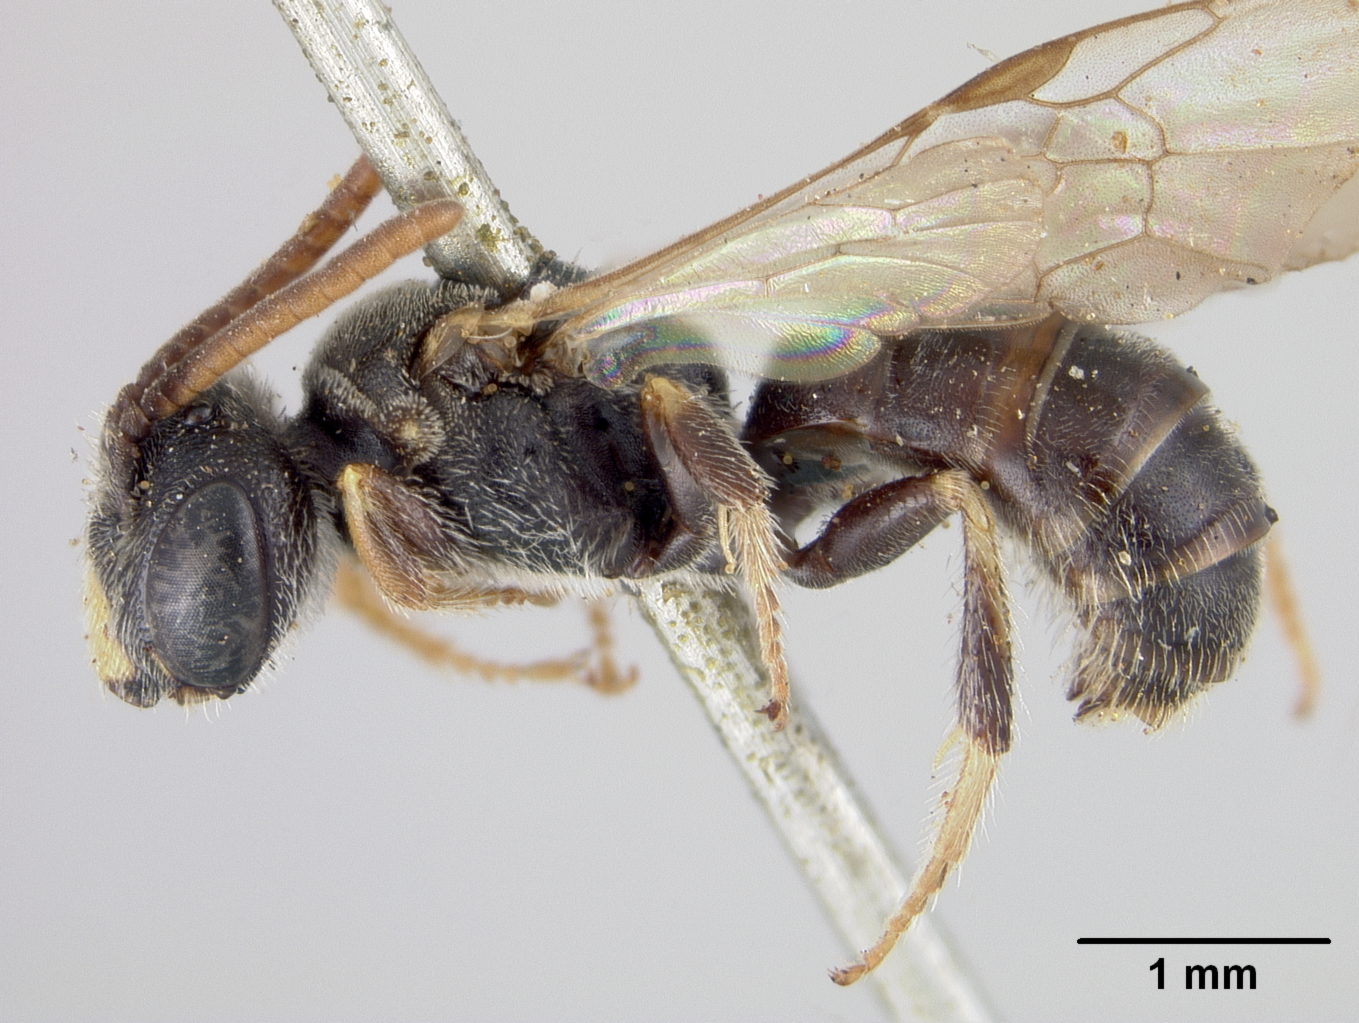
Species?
Panurginus vagabundus
